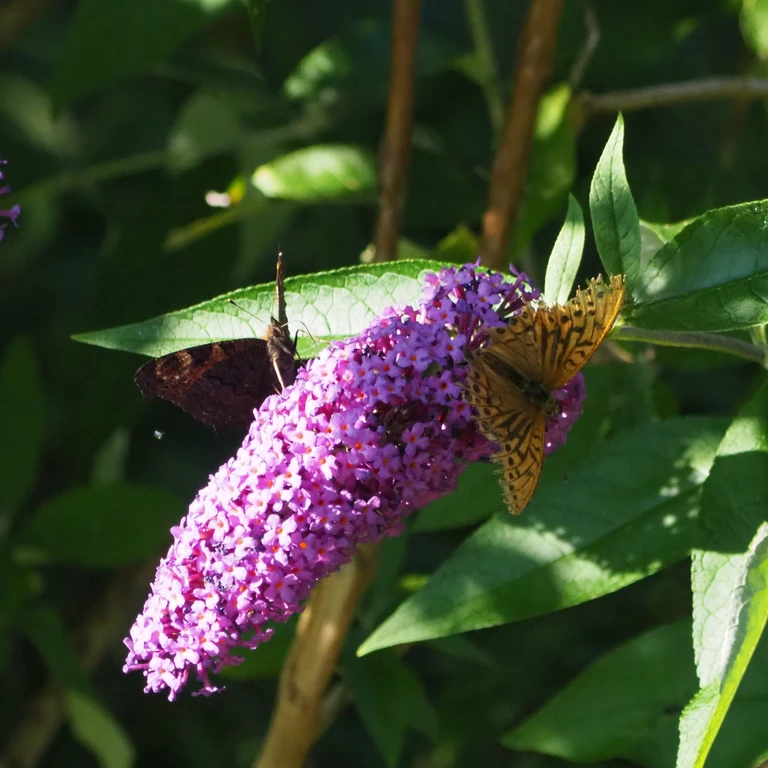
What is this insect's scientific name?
Argynnis paphia
